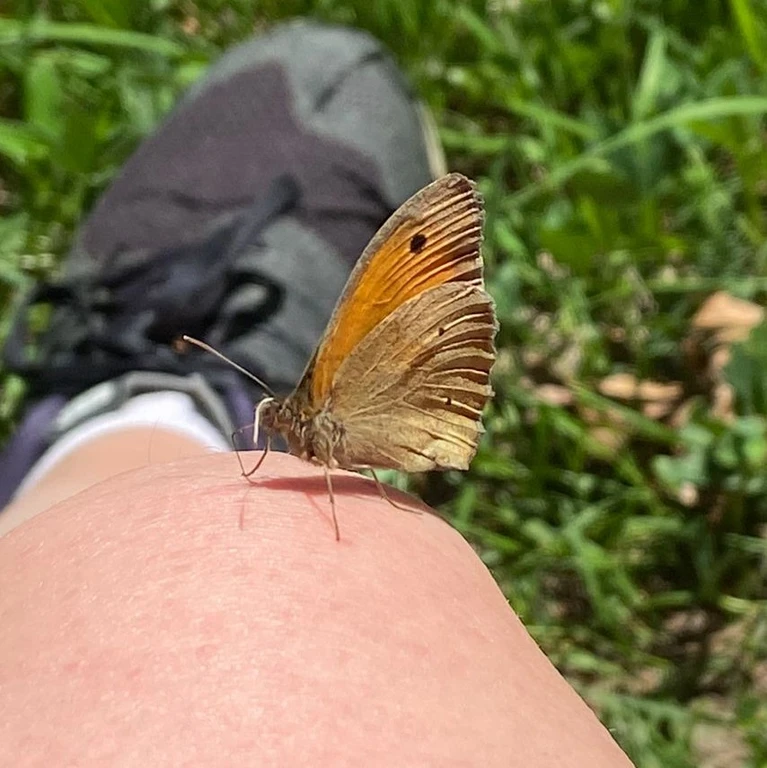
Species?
Maniola jurtina
